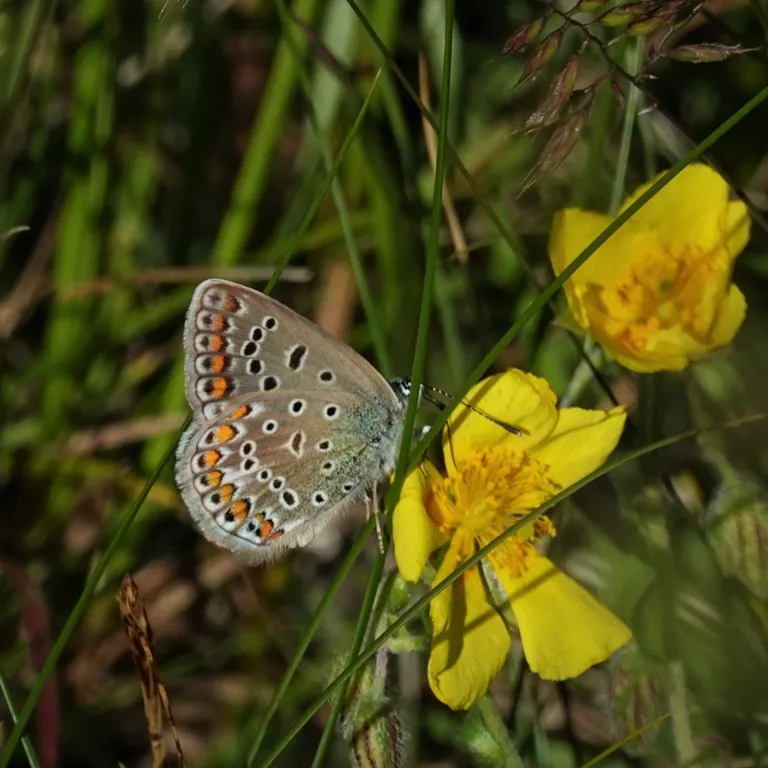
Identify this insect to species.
Polyommatus icarus
